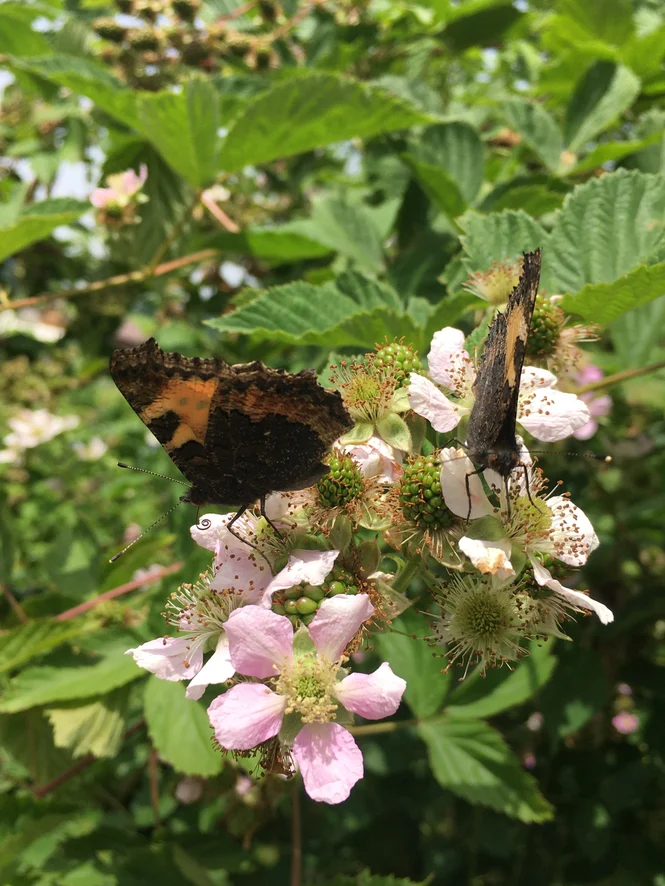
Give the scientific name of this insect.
Aglais urticae
